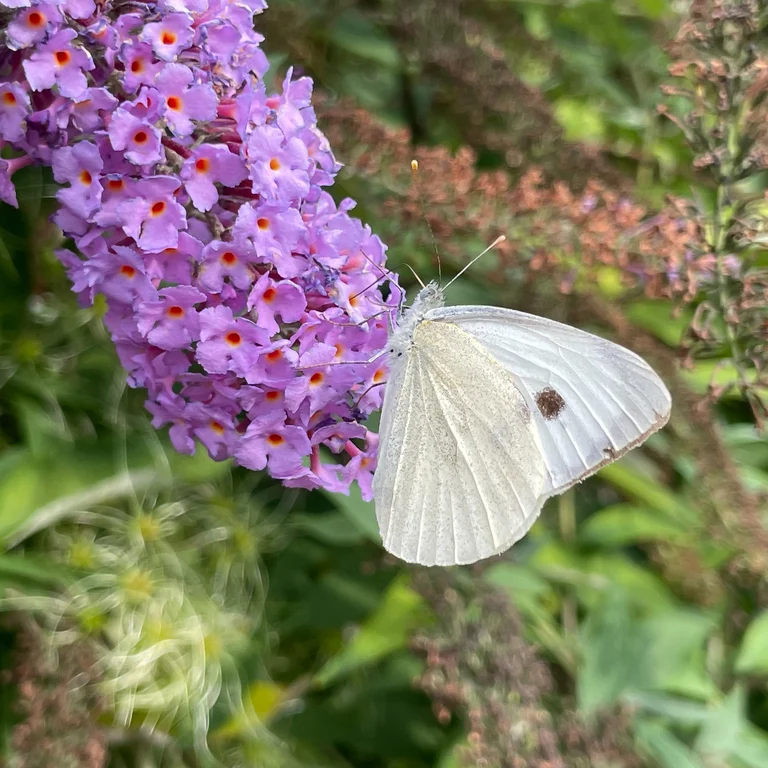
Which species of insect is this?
Pieris brassicae
